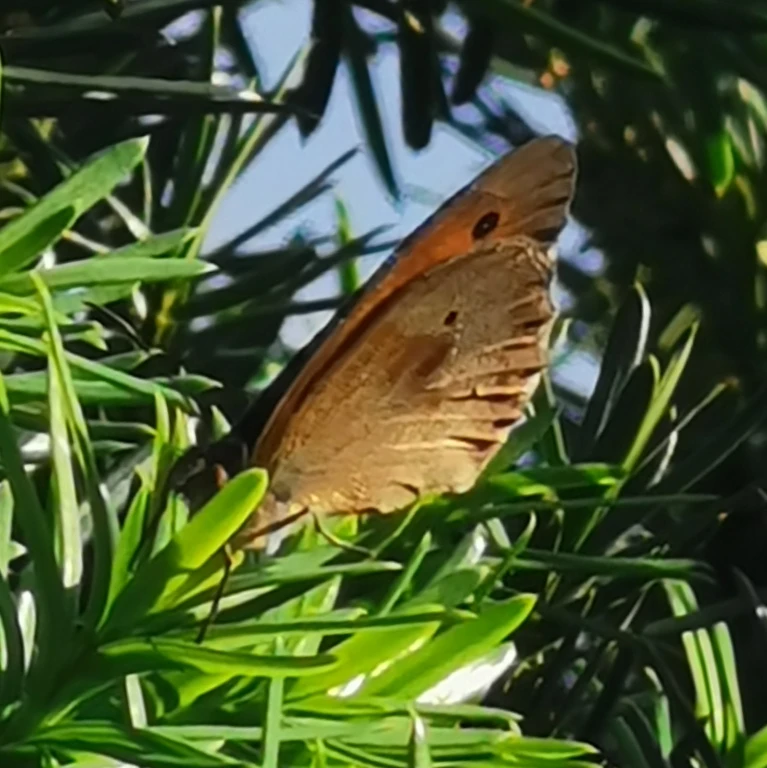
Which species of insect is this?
Maniola jurtina
